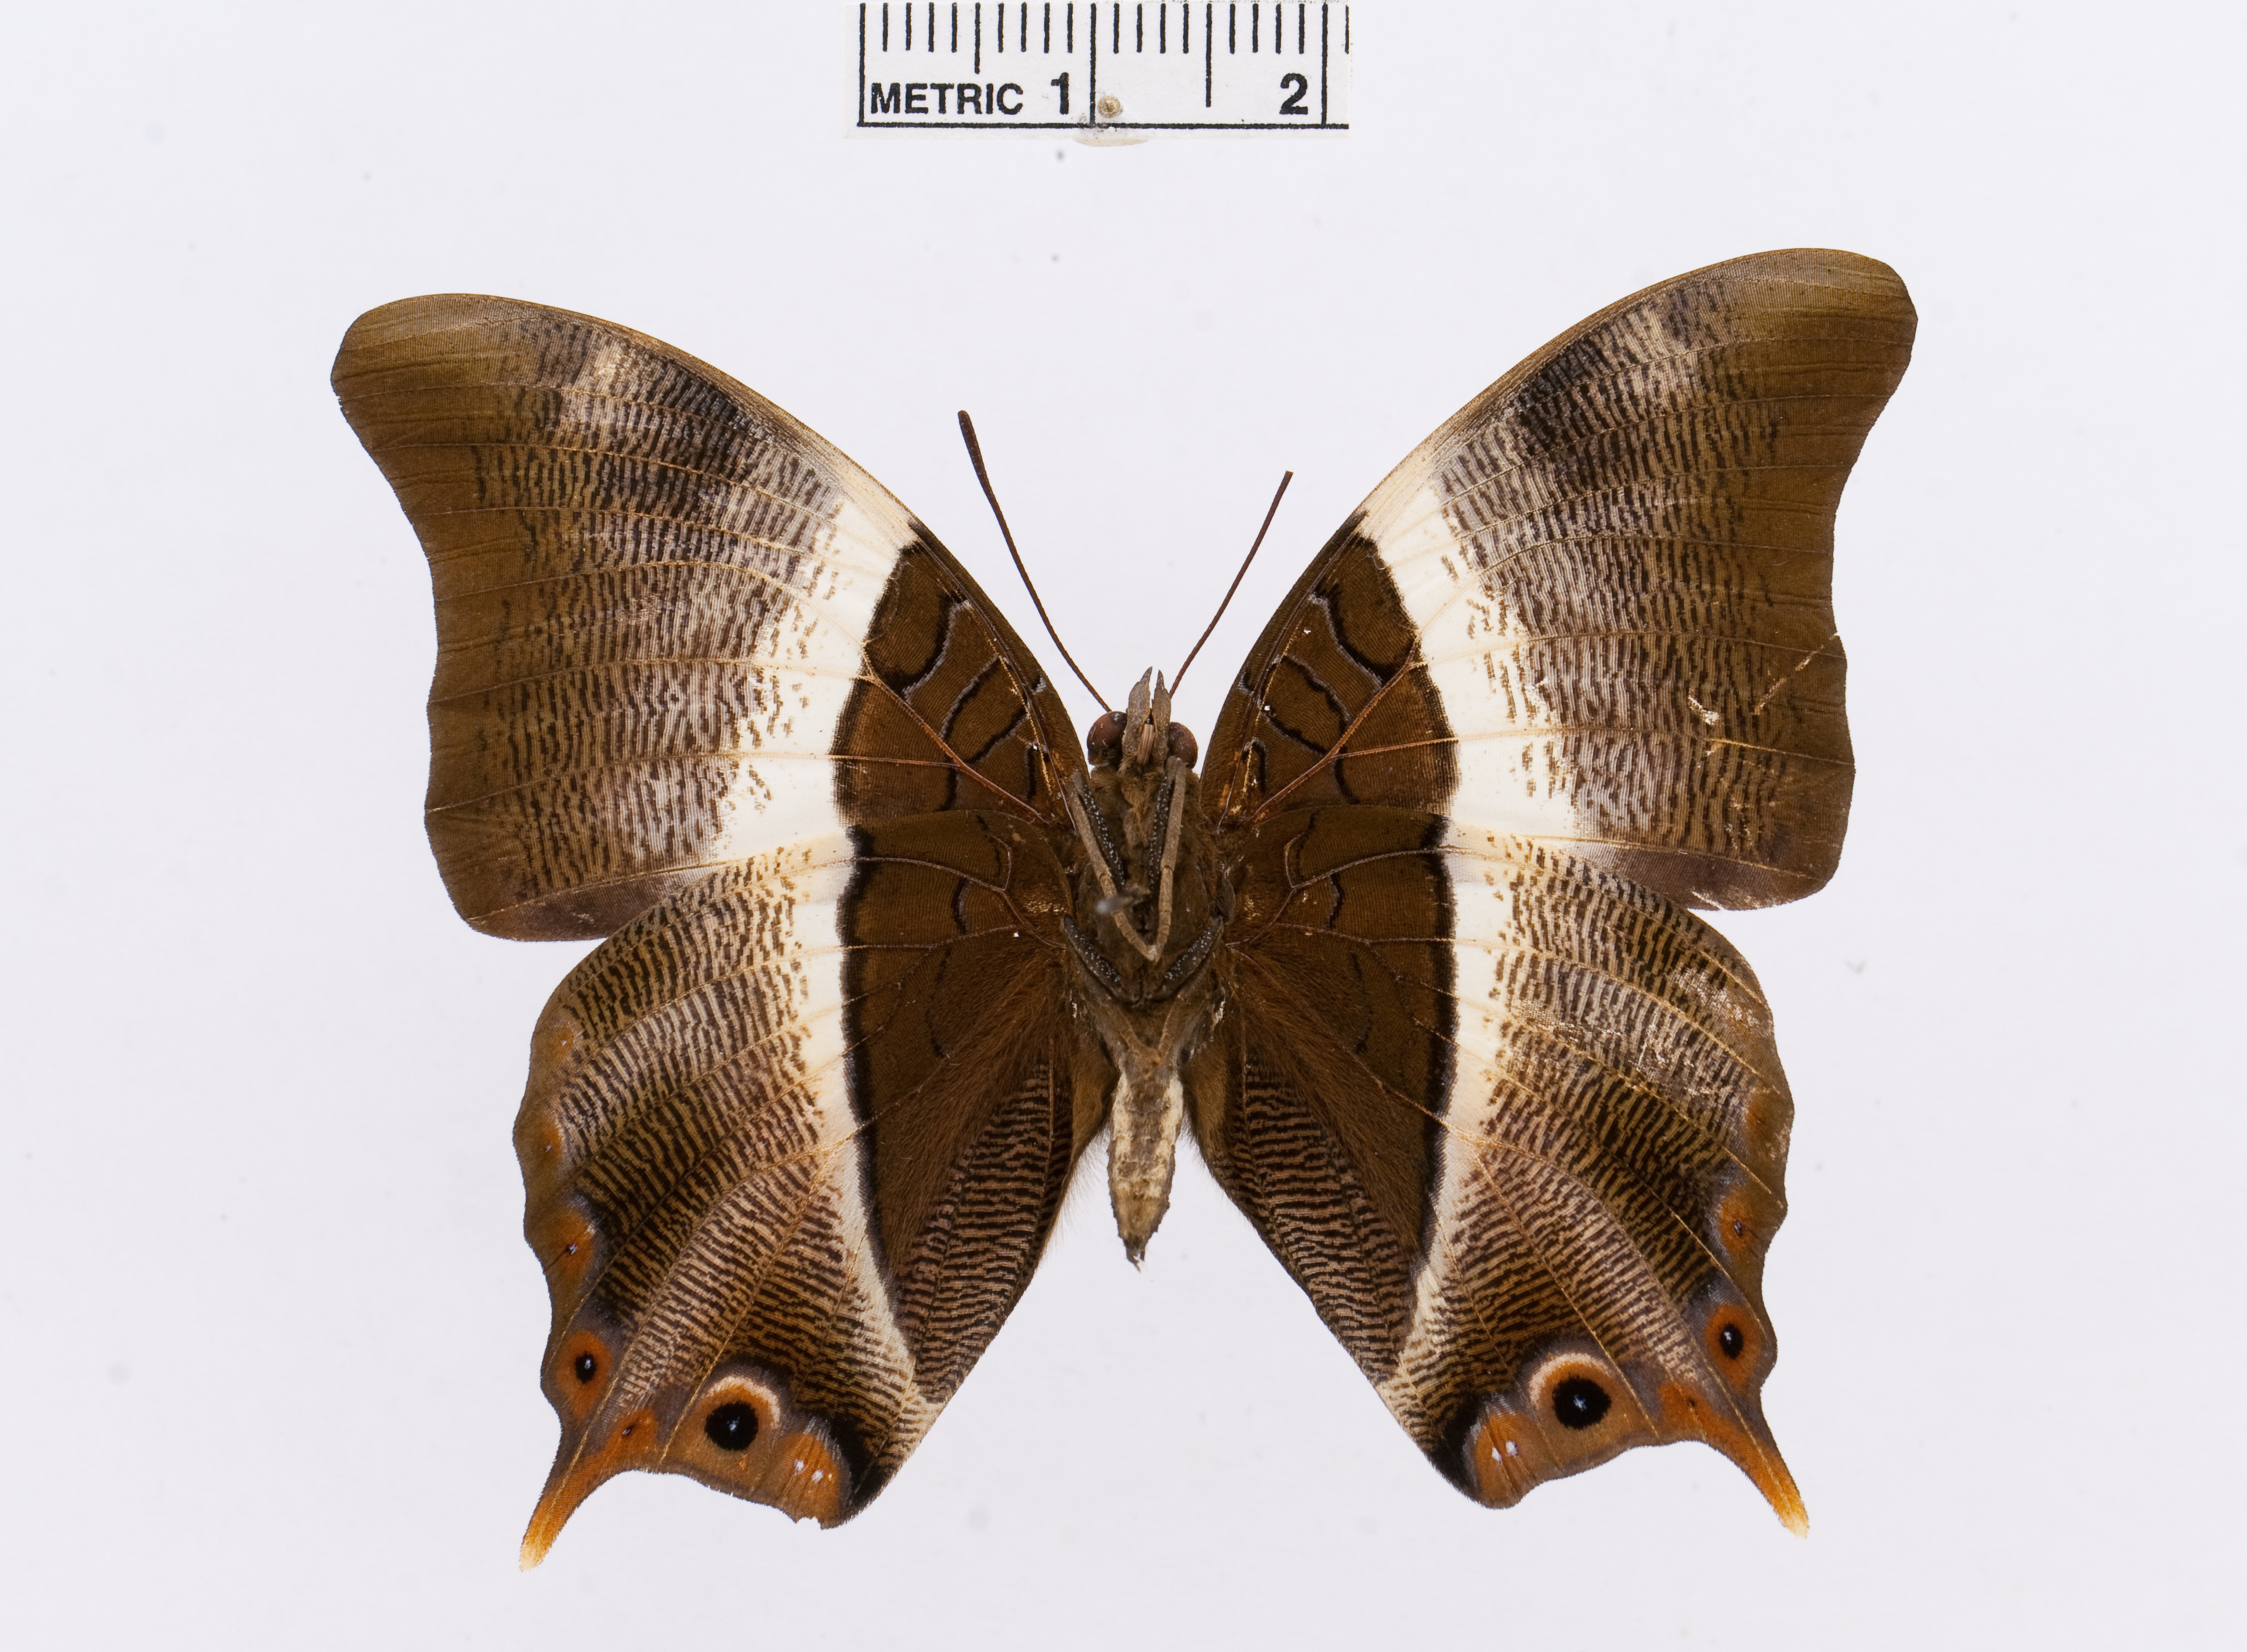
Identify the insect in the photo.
Palla decius
